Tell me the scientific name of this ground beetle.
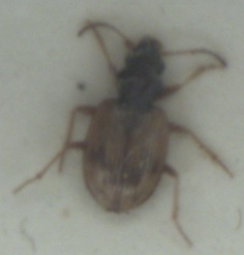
Bembidion pallidipenne
